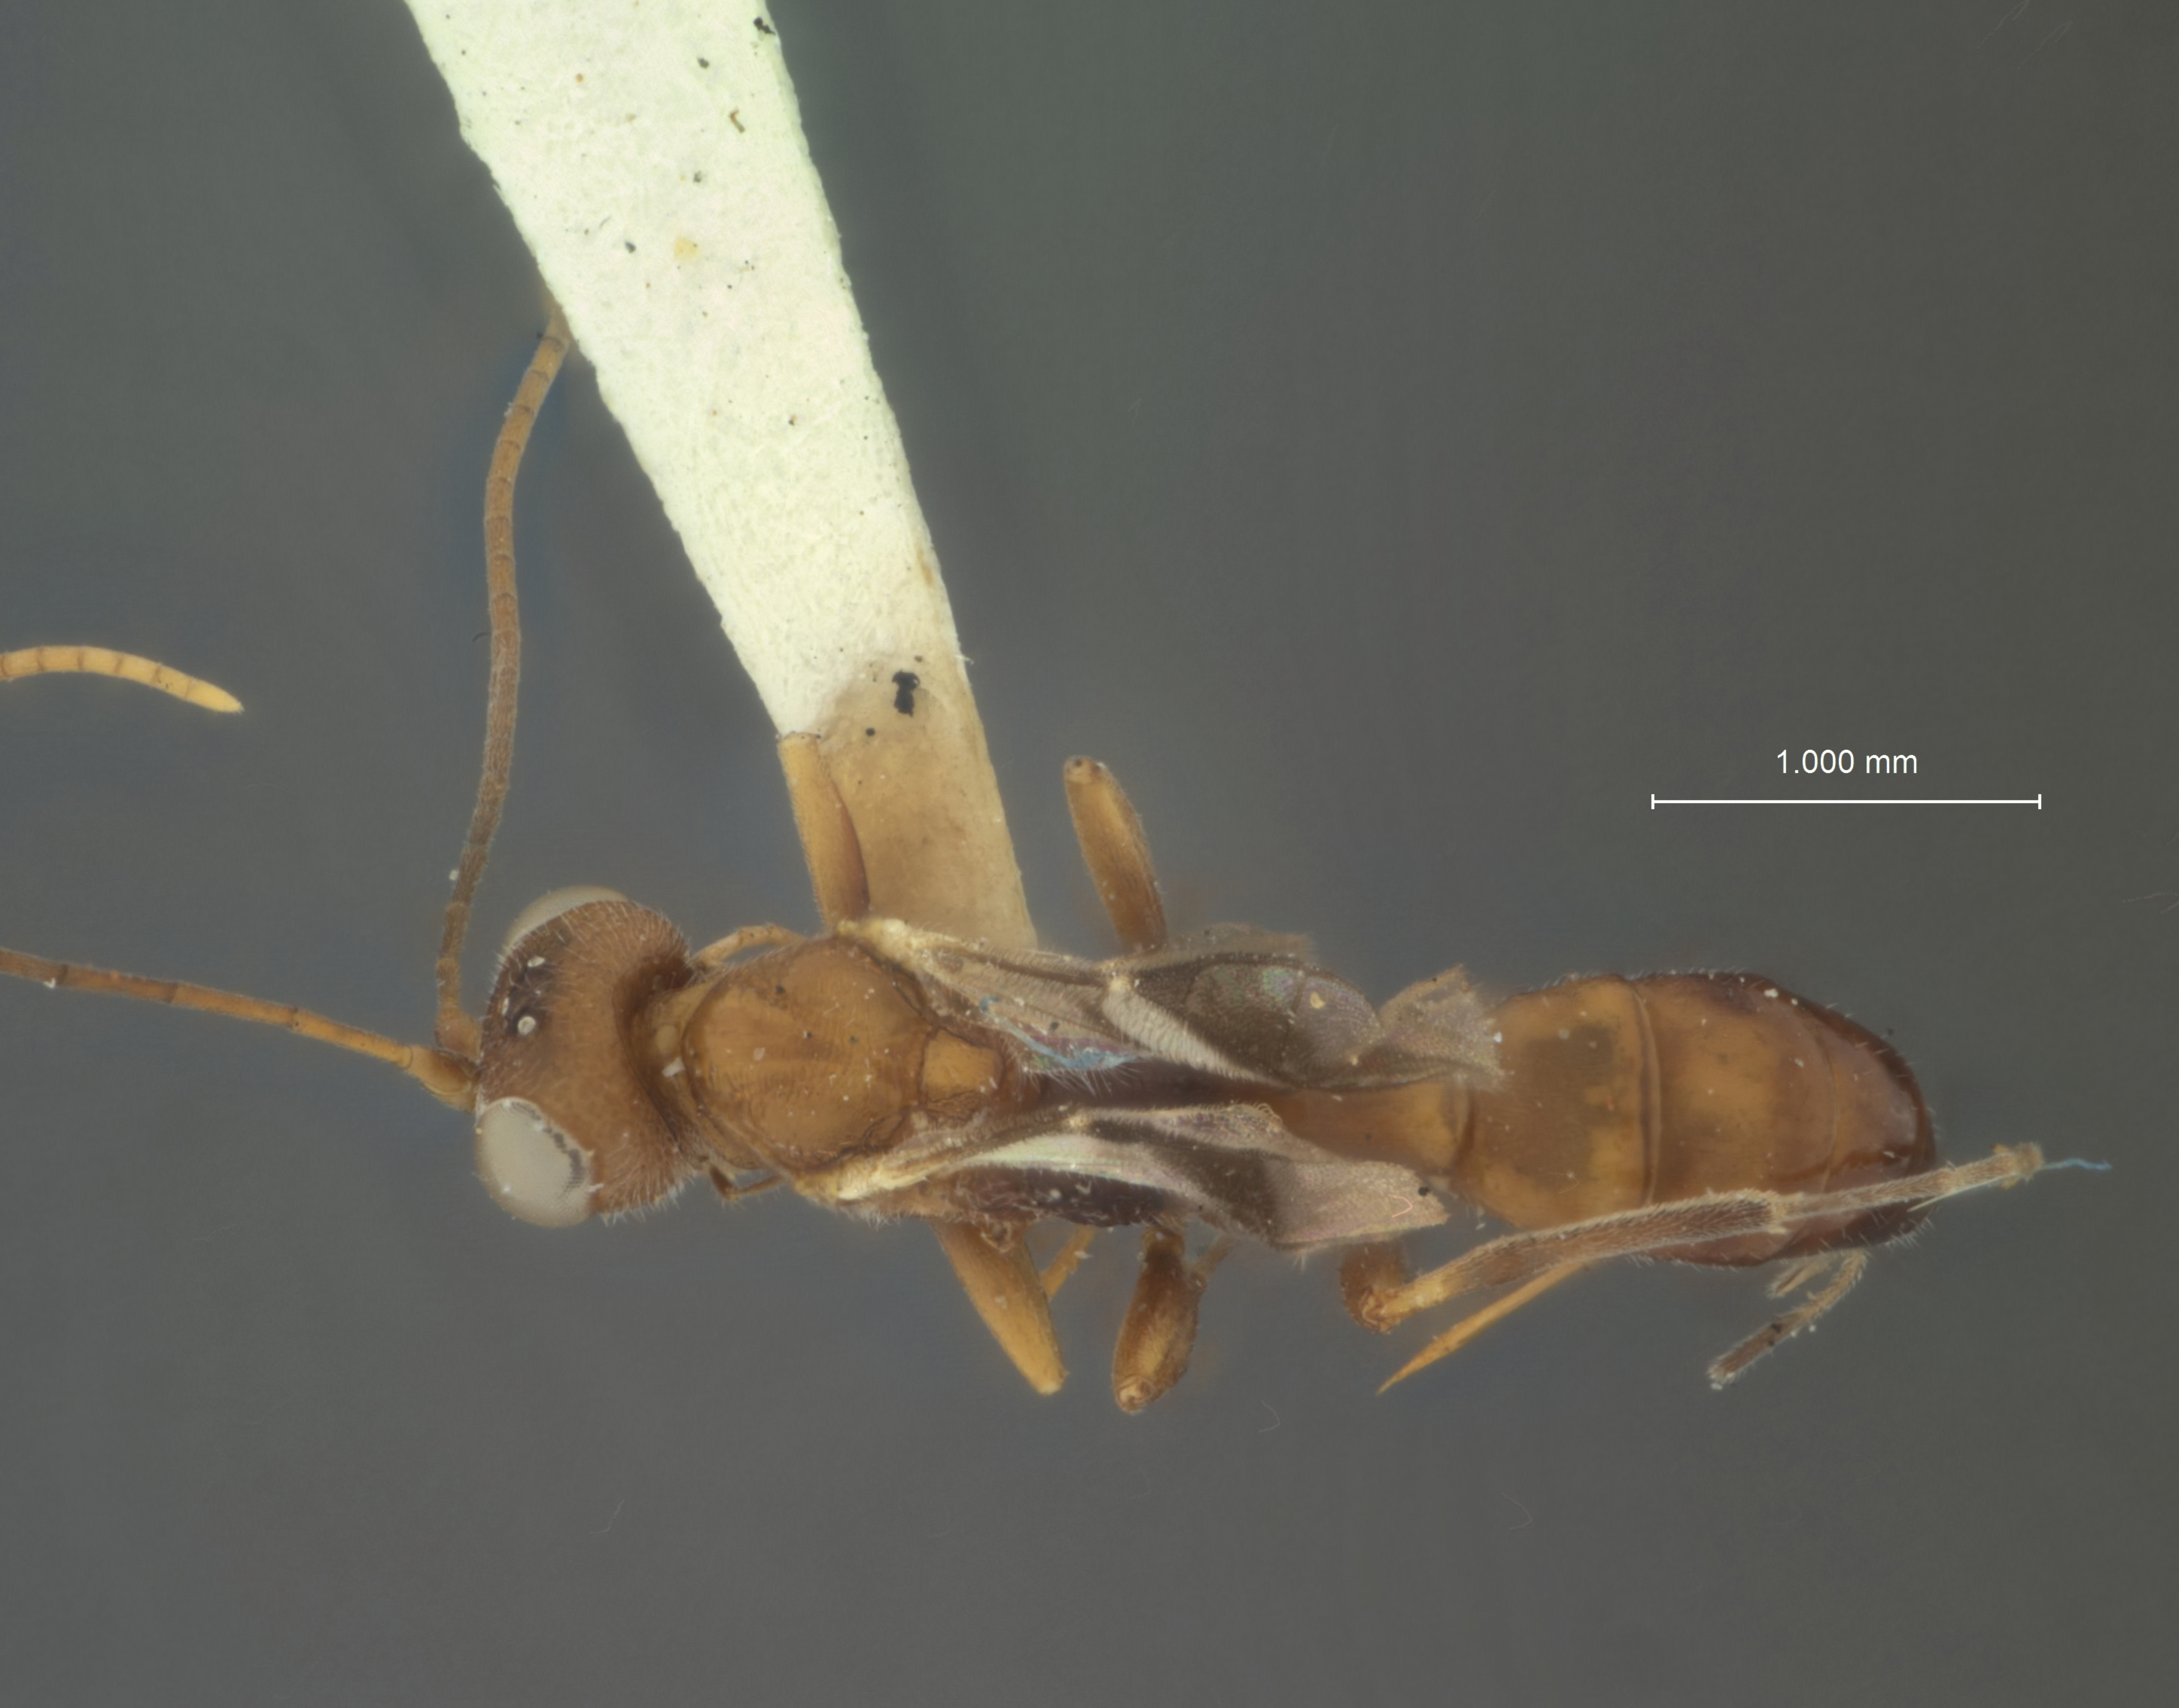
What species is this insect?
Strepsimallus bicinctus
